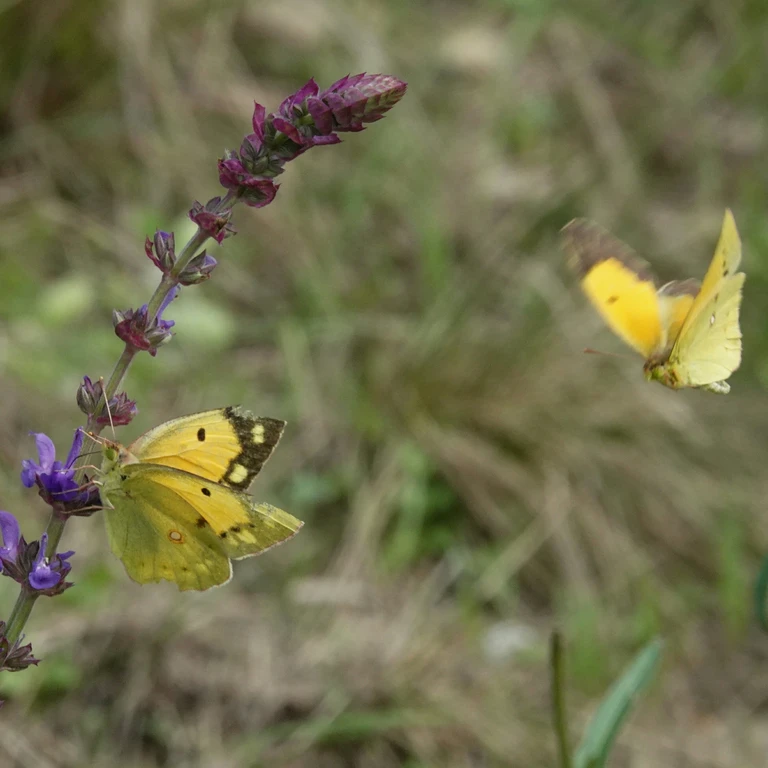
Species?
Colias croceus
